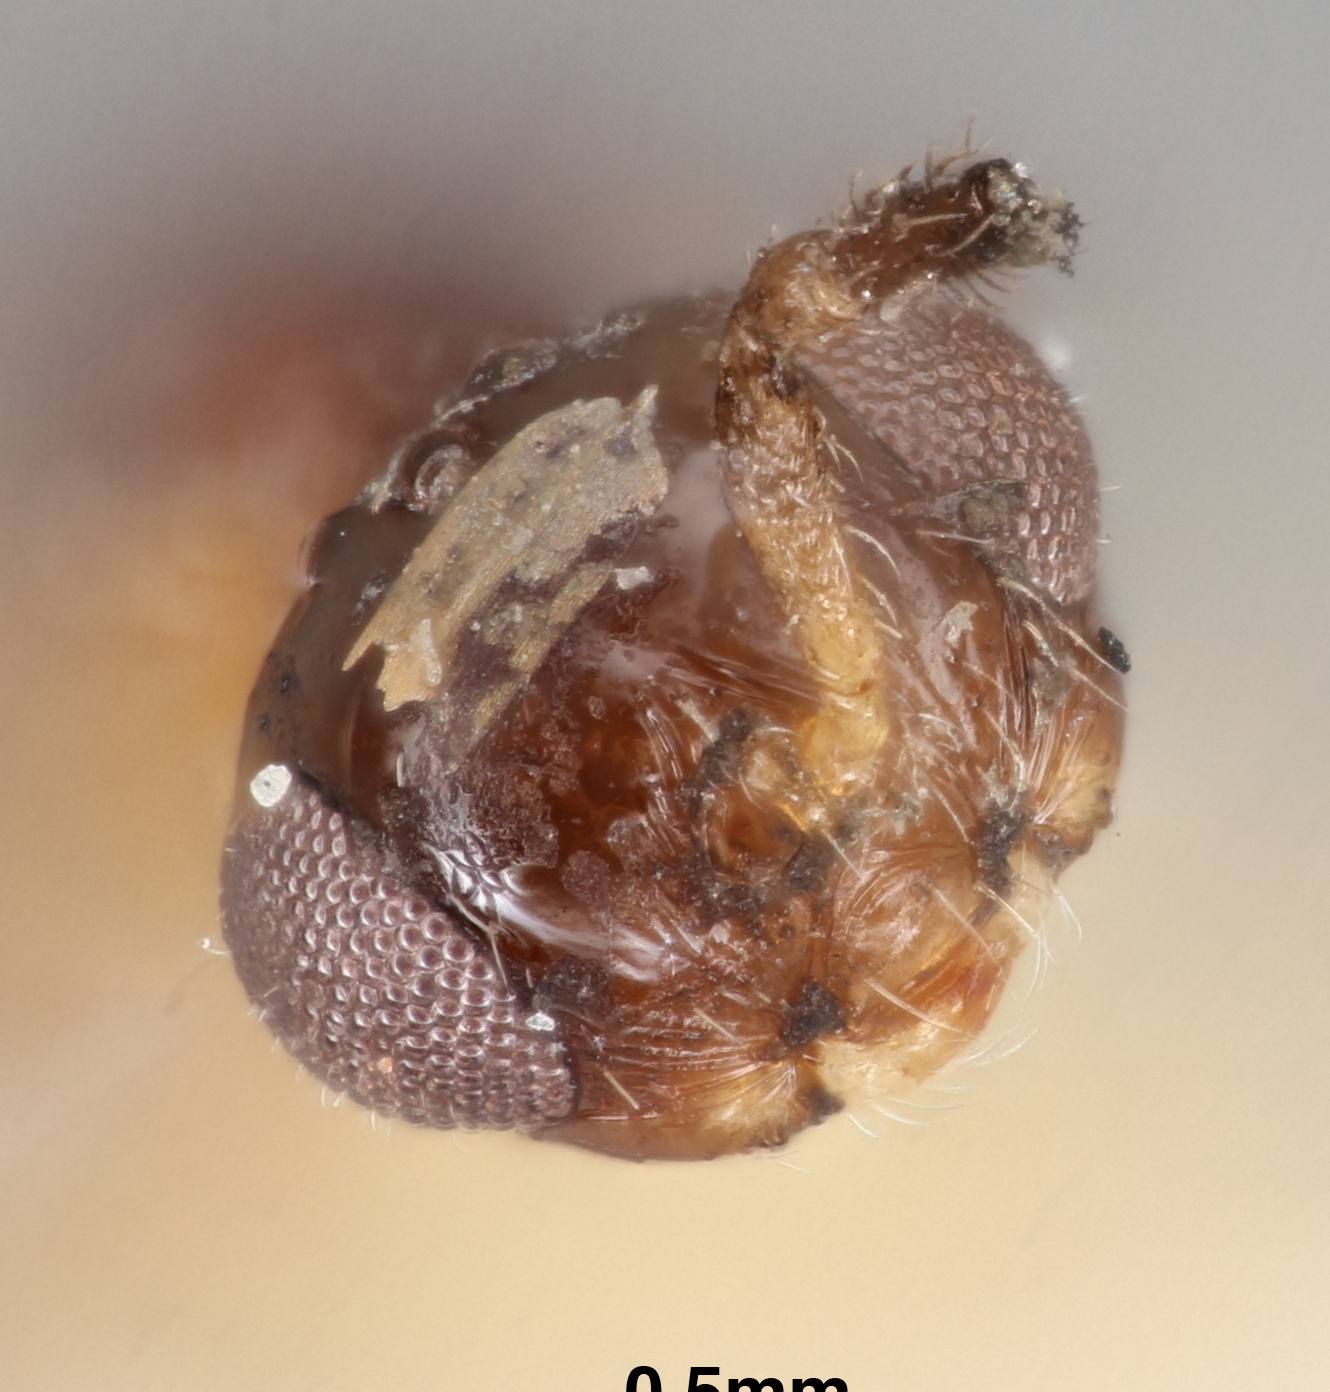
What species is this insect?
Trisacantha atturensis
